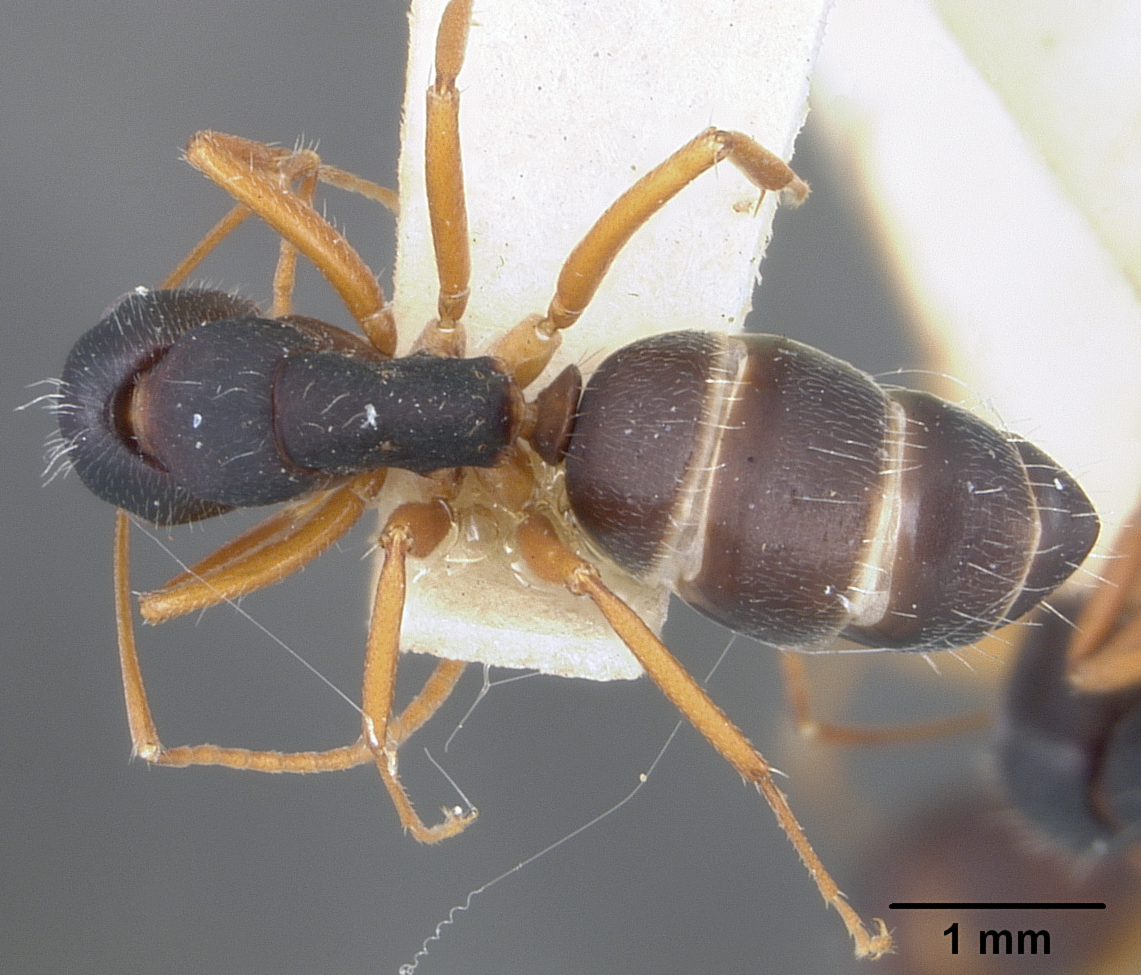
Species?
Camponotus capperi
